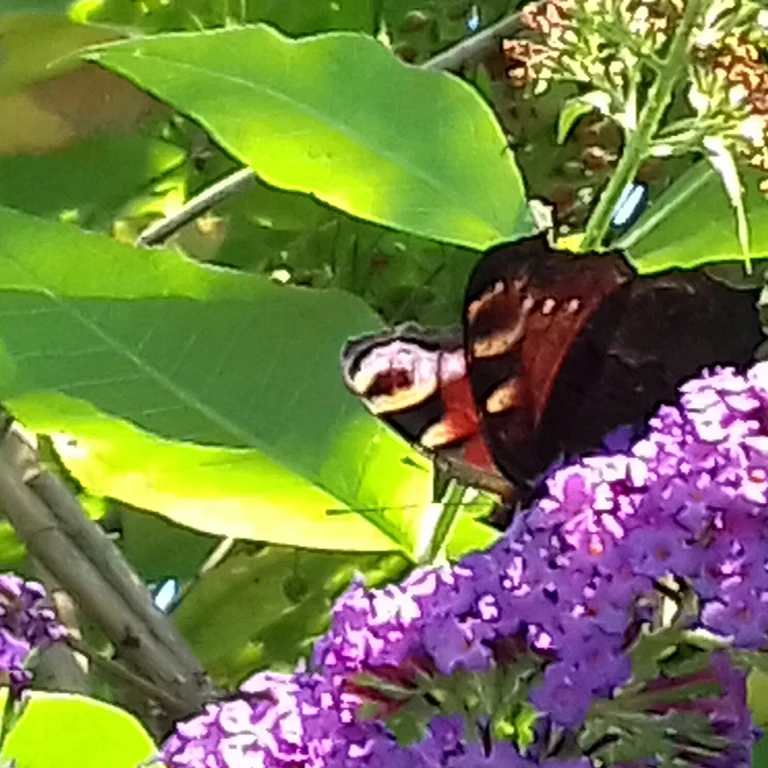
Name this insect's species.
Aglais io
